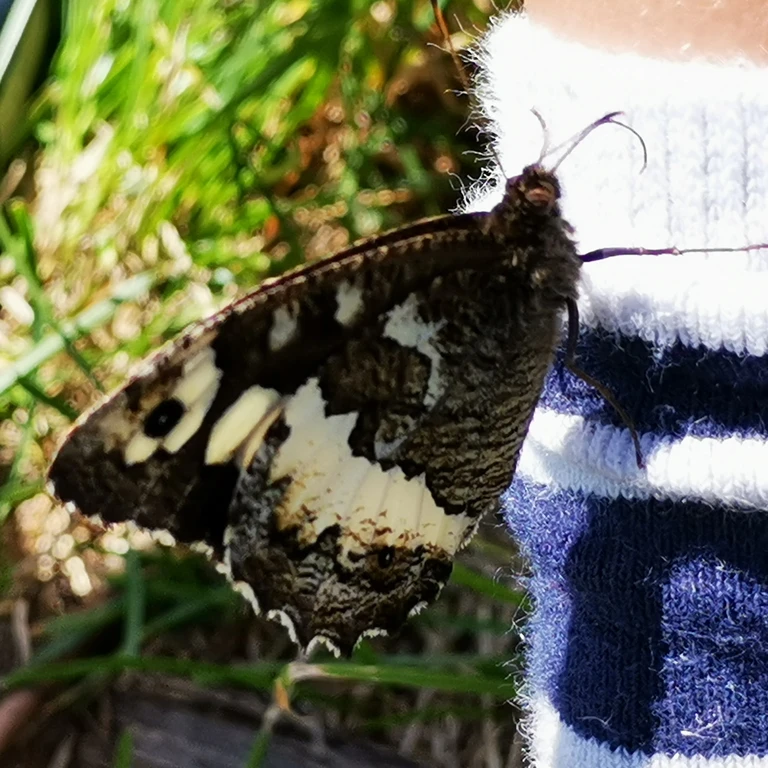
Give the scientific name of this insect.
Brintesia circe
